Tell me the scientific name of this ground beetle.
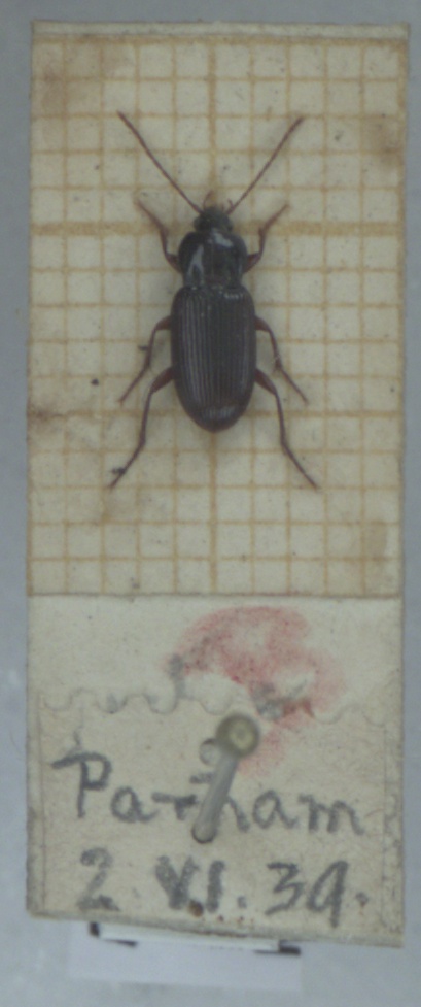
Pedius longicollis
